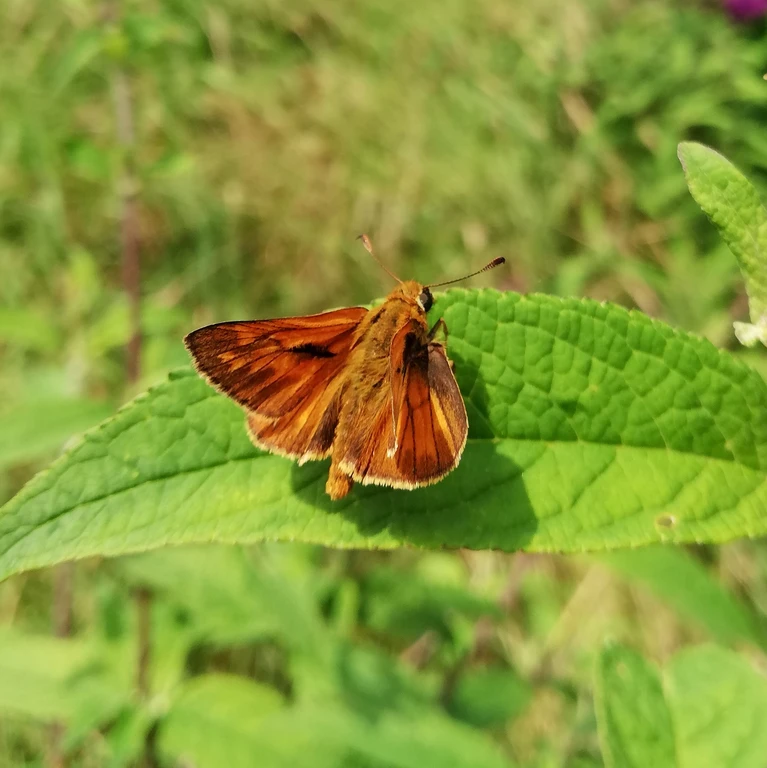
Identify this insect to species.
Ochlodes sylvanus (also Ochlodes venata)
